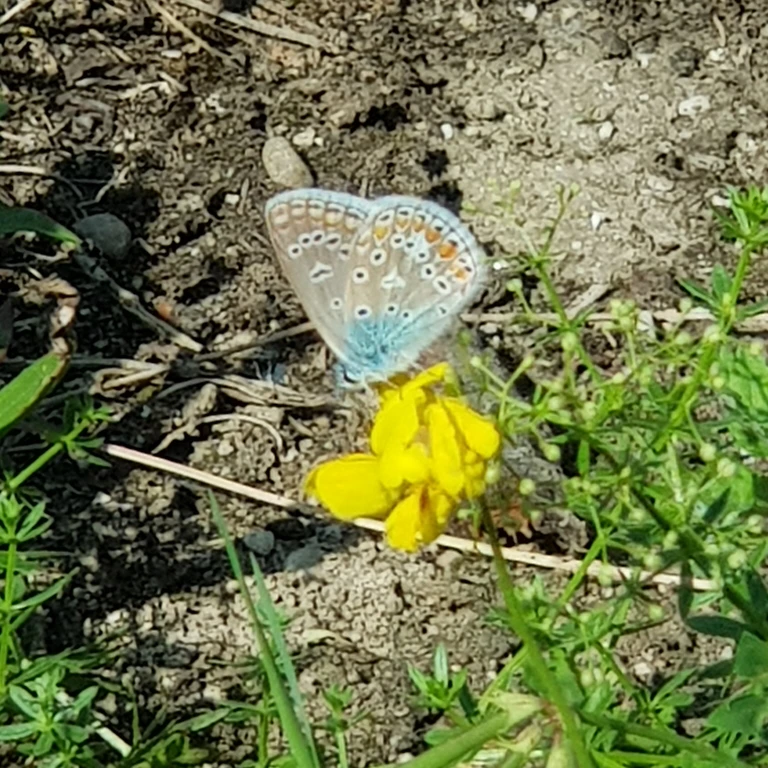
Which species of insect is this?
Polyommatus icarus
